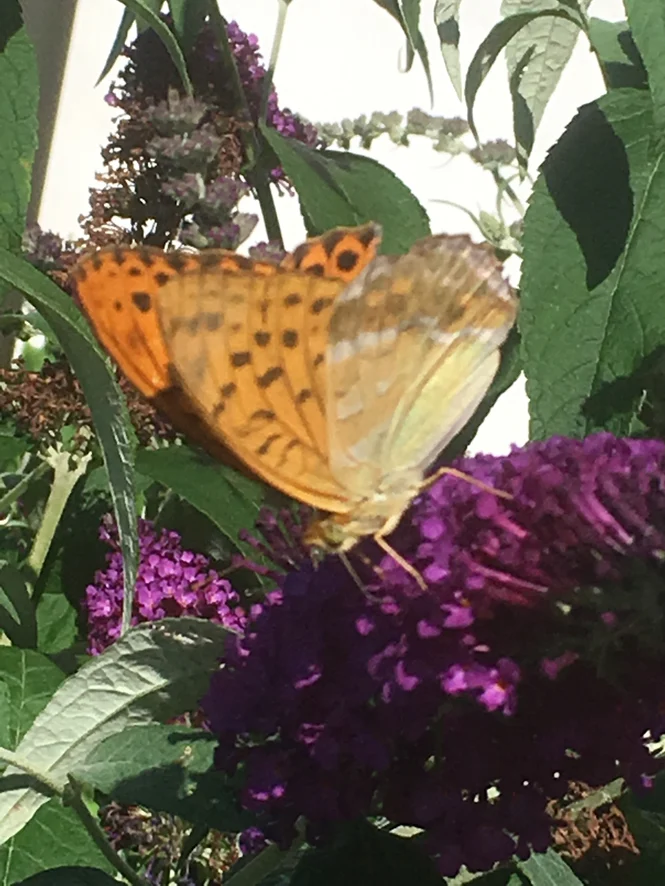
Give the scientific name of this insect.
Argynnis paphia
